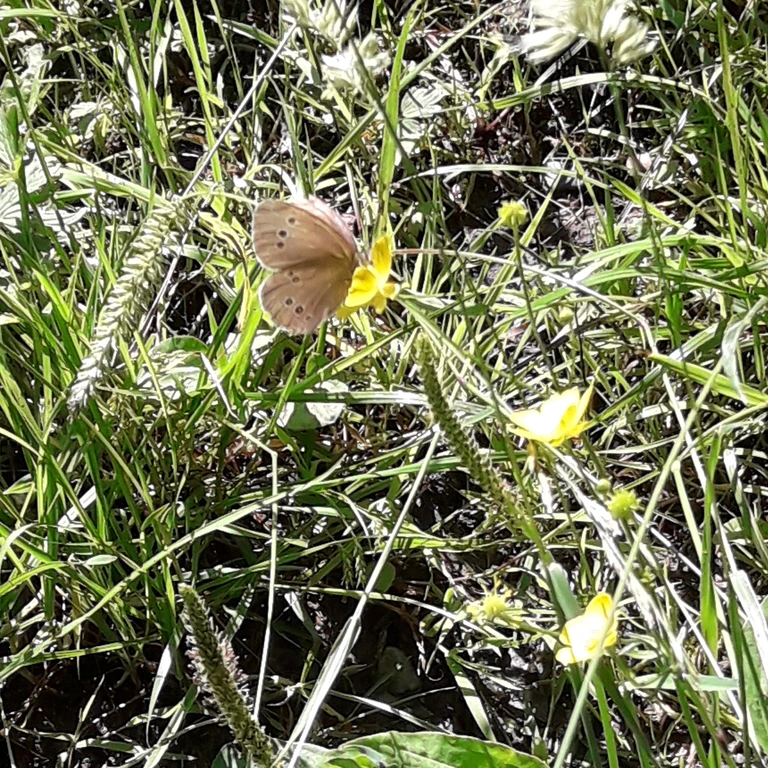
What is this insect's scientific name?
Aphantopus hyperantus
